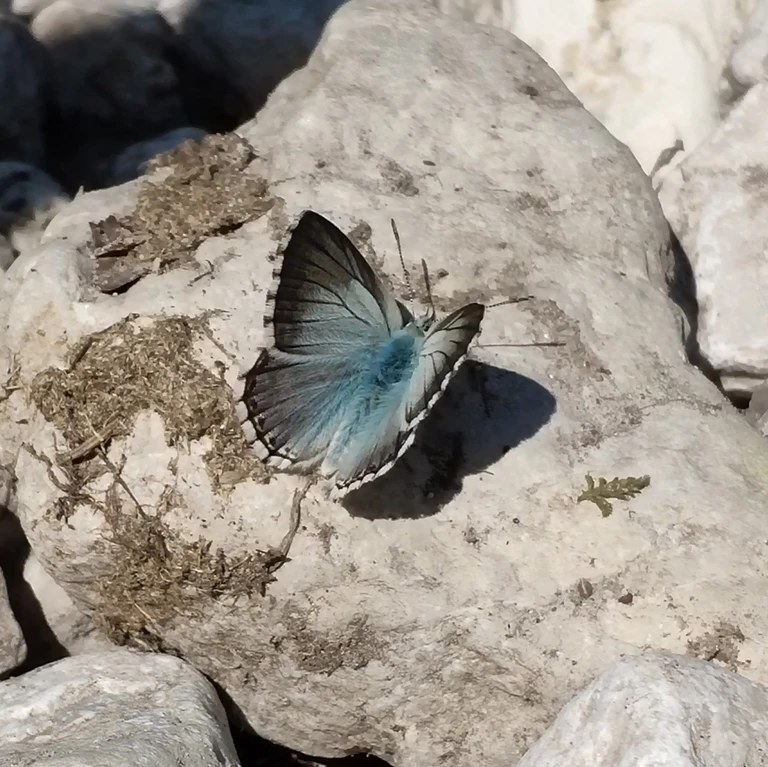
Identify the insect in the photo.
Lysandra coridon
